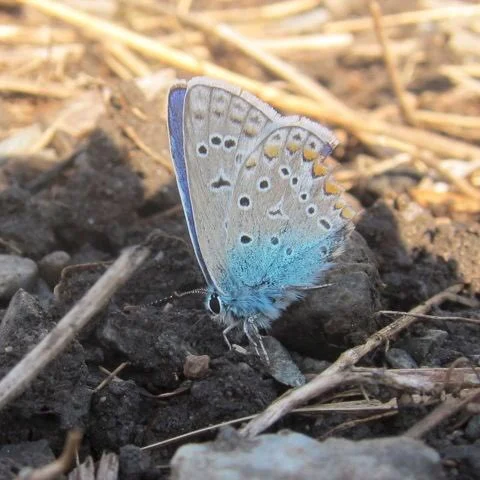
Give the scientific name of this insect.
Polyommatus icarus
